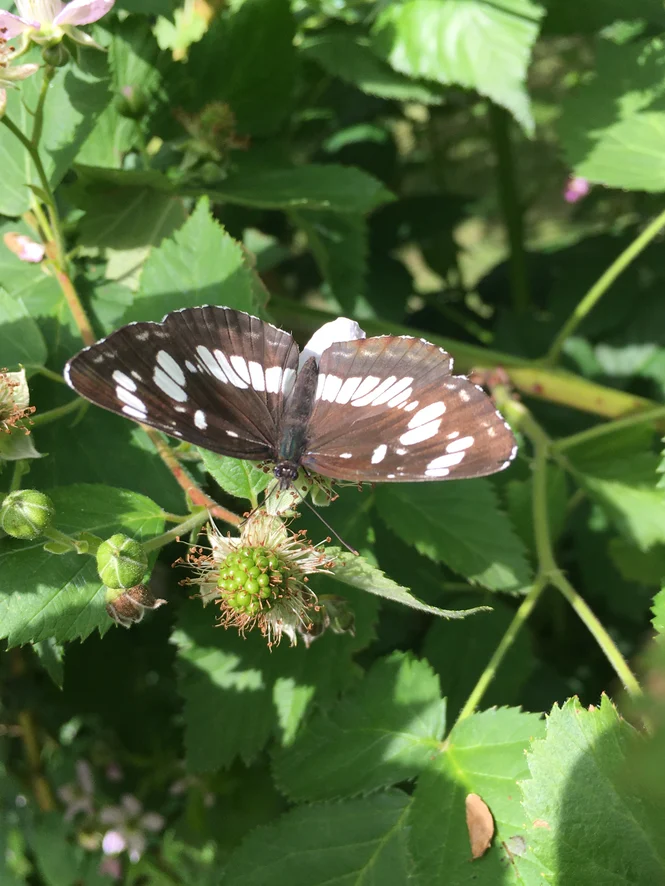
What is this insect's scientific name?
Neptis rivularis
